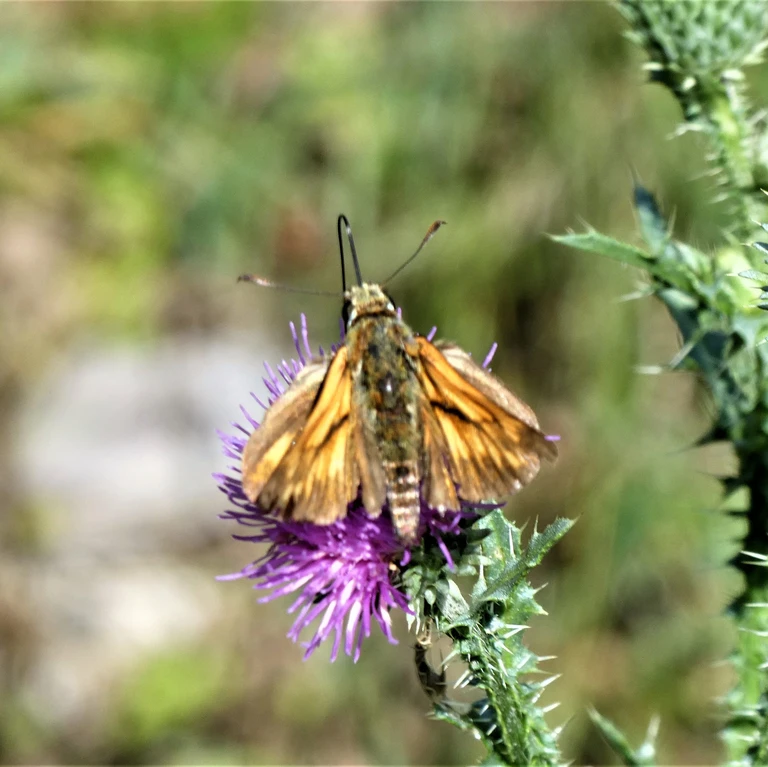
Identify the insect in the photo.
Ochlodes sylvanus (also Ochlodes venata)
